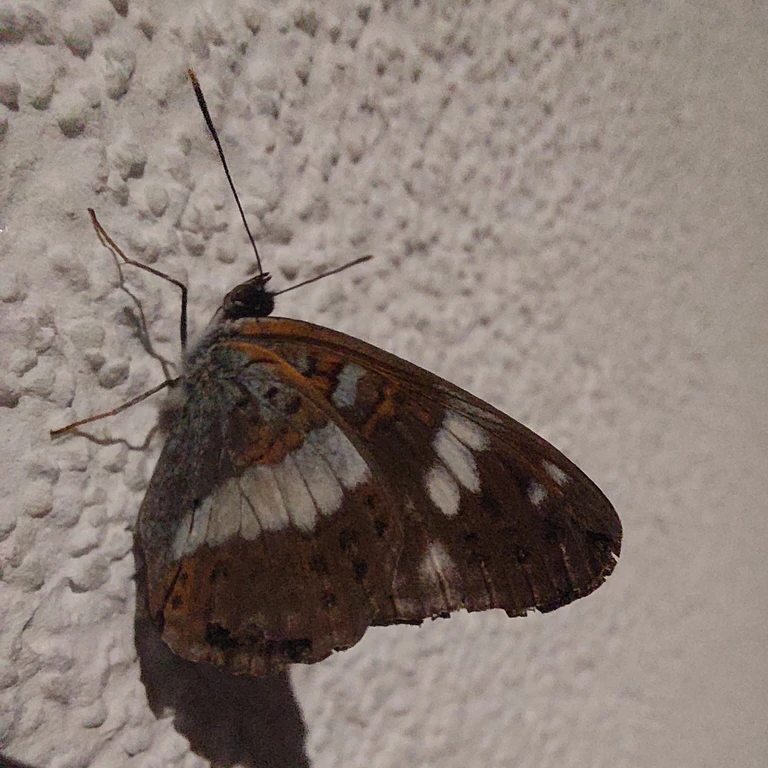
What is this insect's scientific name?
Limenitis camilla (also Ladoga camilla)
